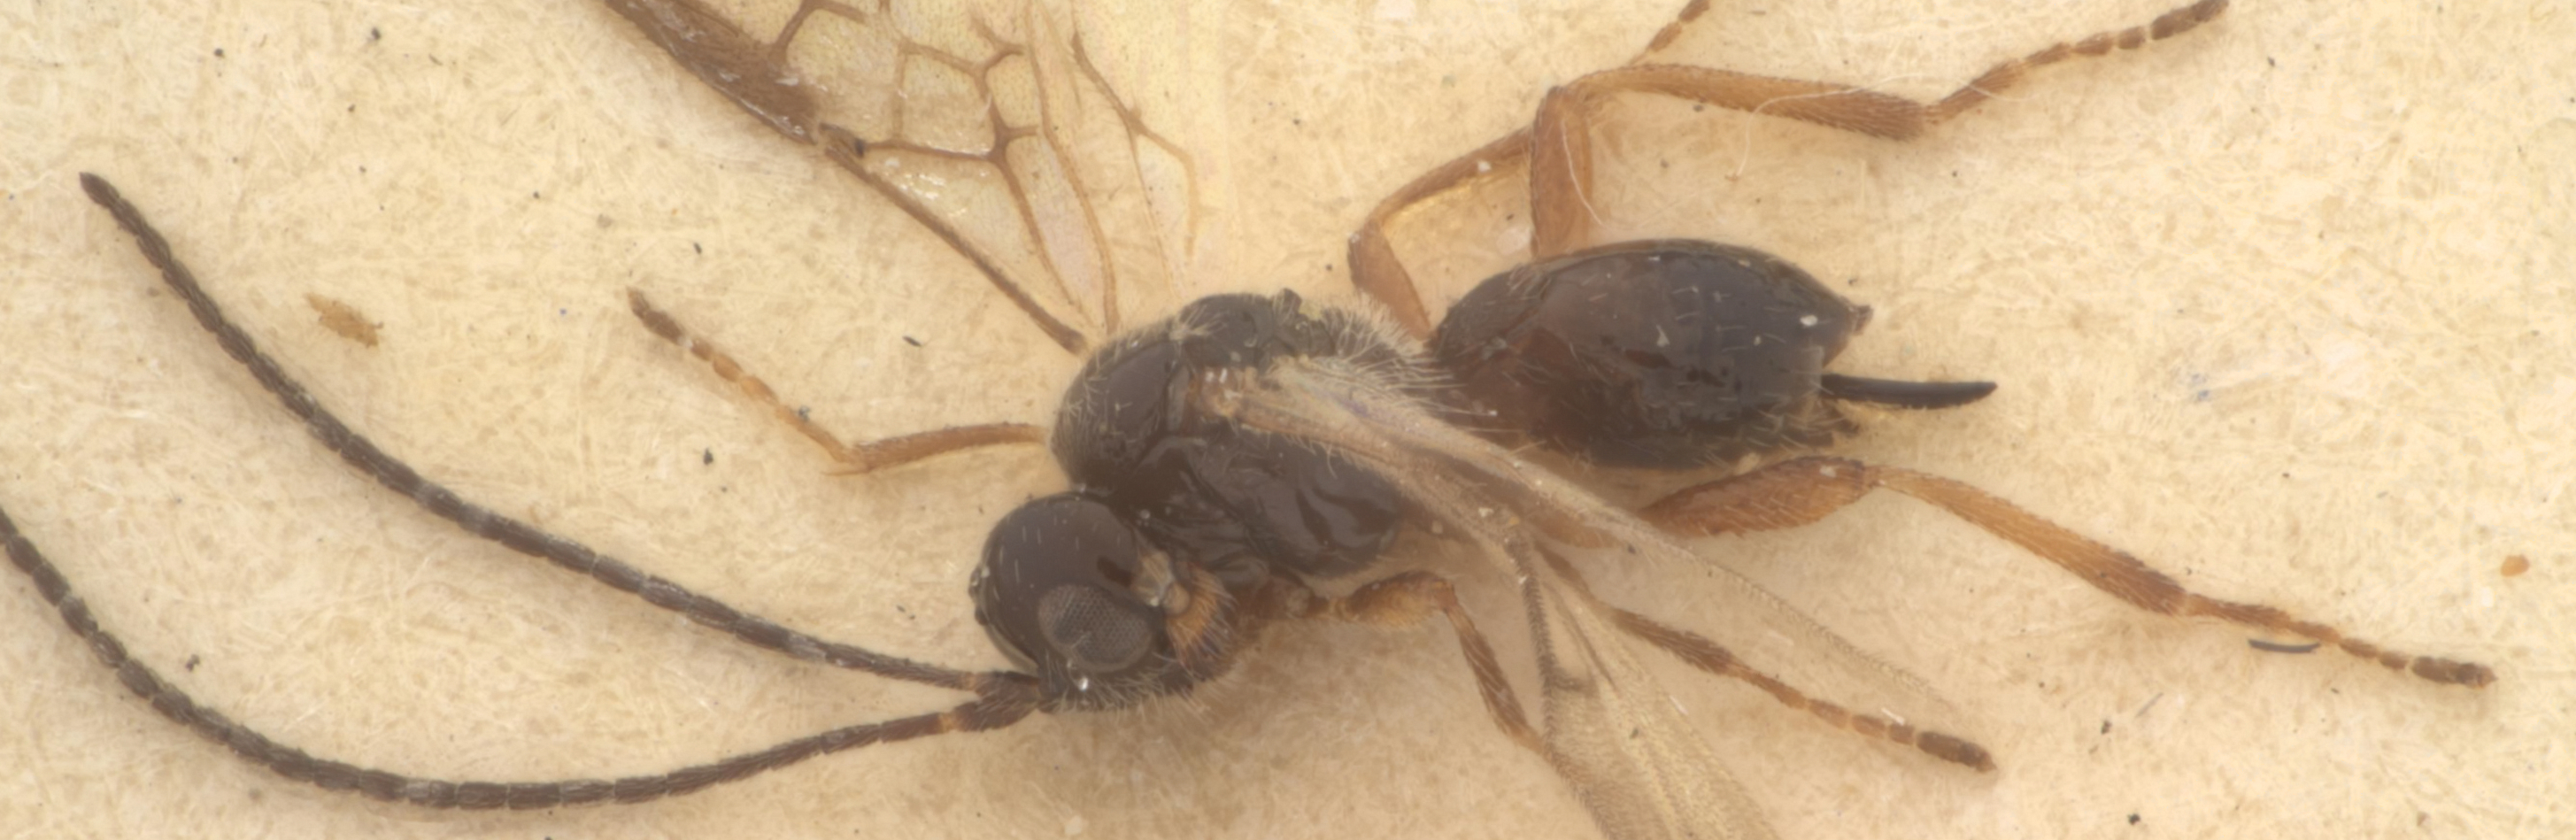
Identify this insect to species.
Dacnusa nigropygmaea
